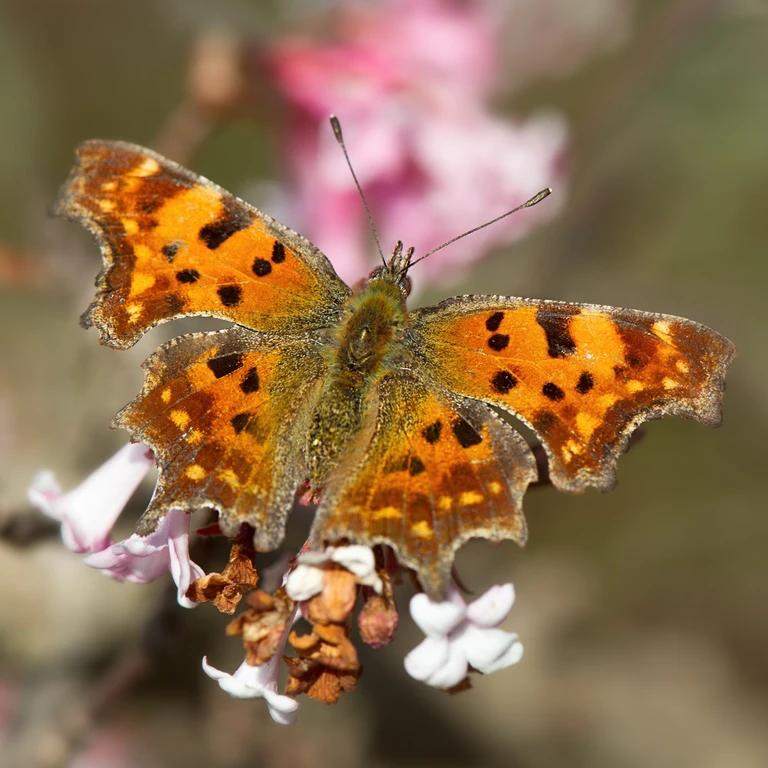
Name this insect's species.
Polygonia c-album
